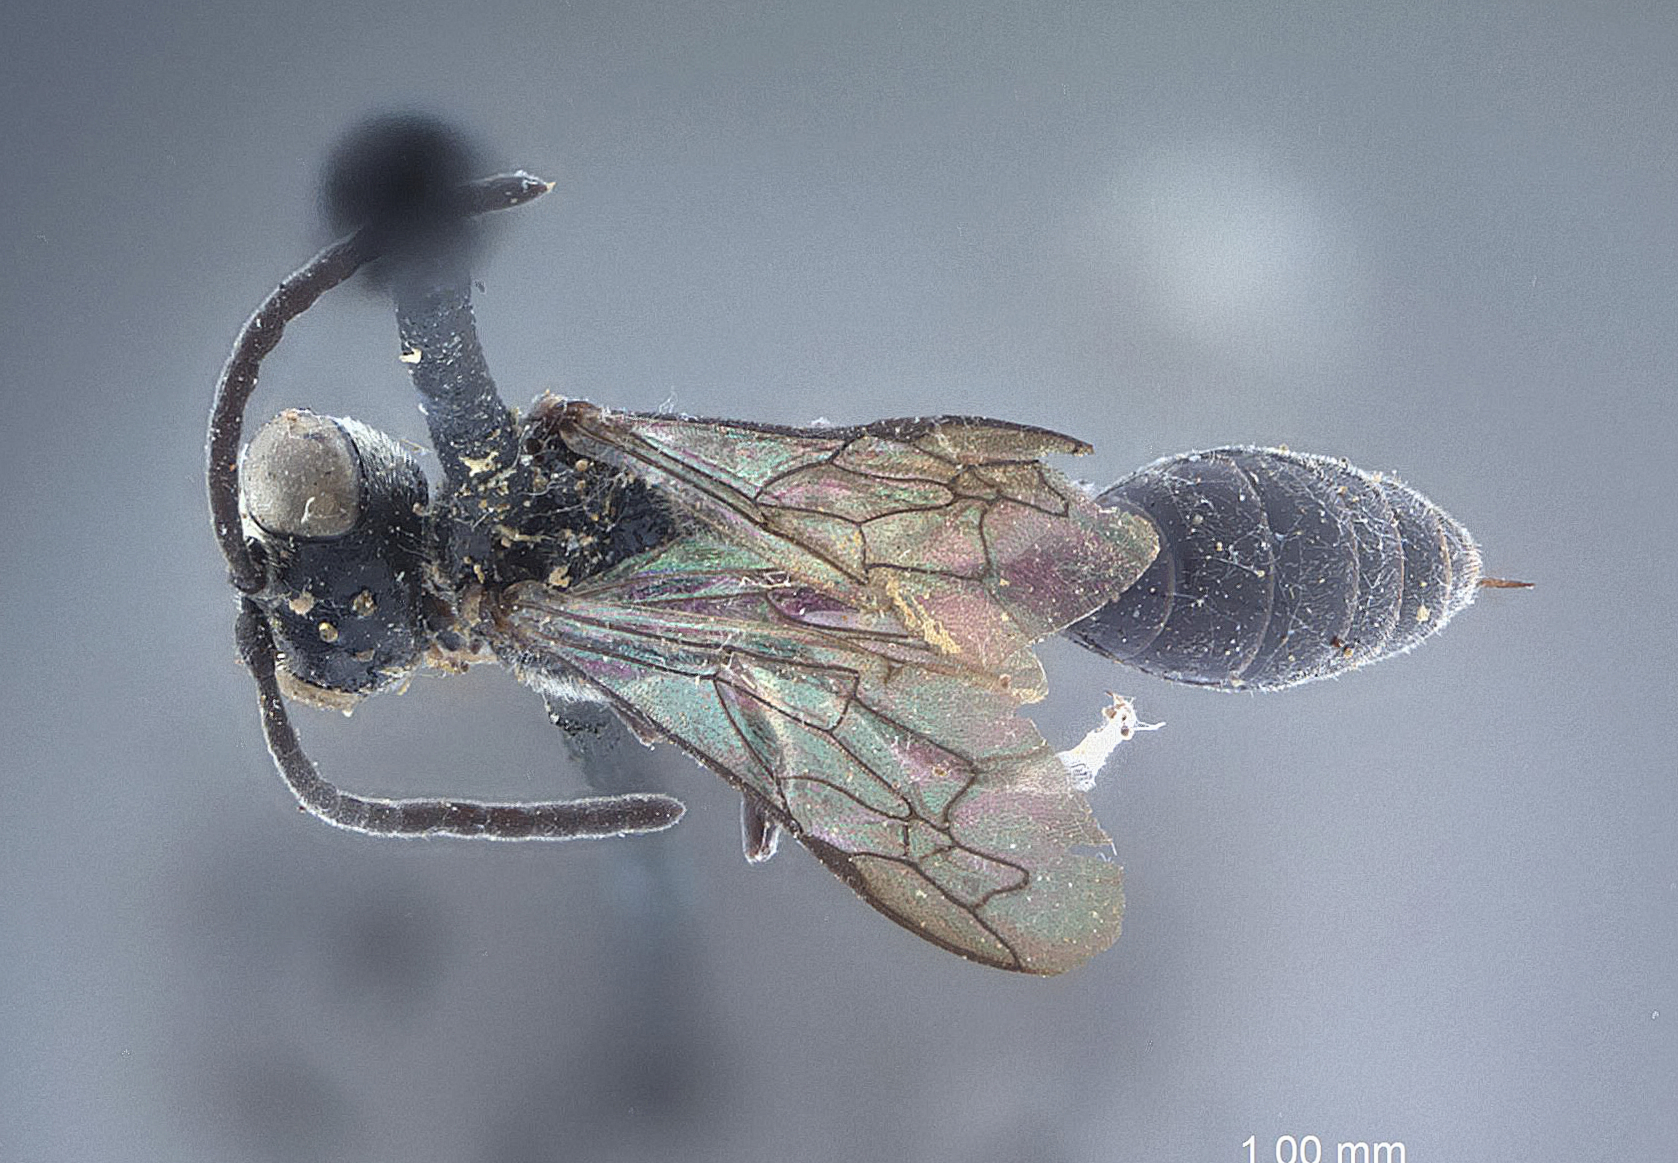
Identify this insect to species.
Mimesa modesta
